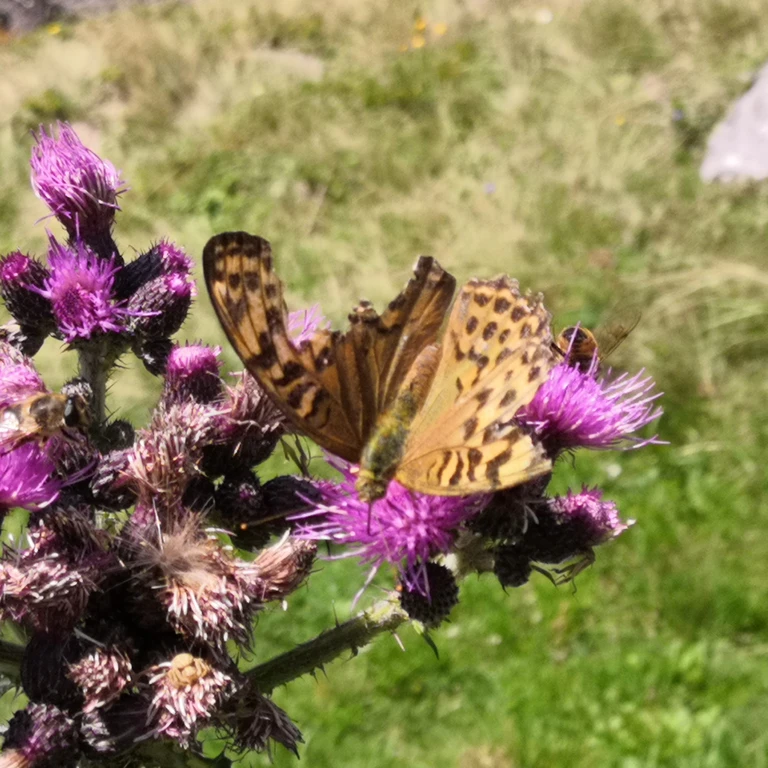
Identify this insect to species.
Argynnis paphia
